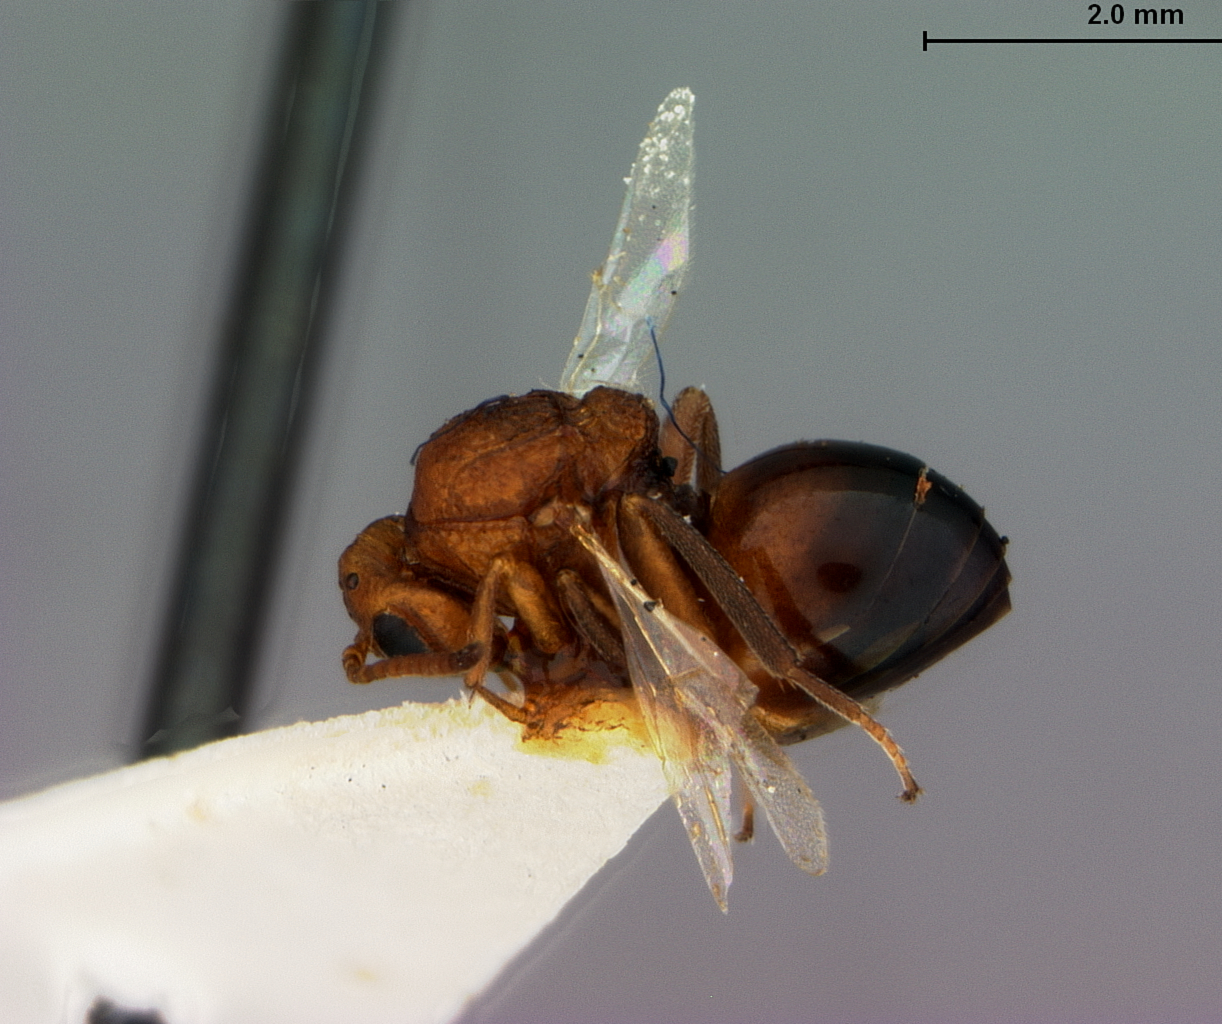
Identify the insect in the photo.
Callirhytis petrosa
